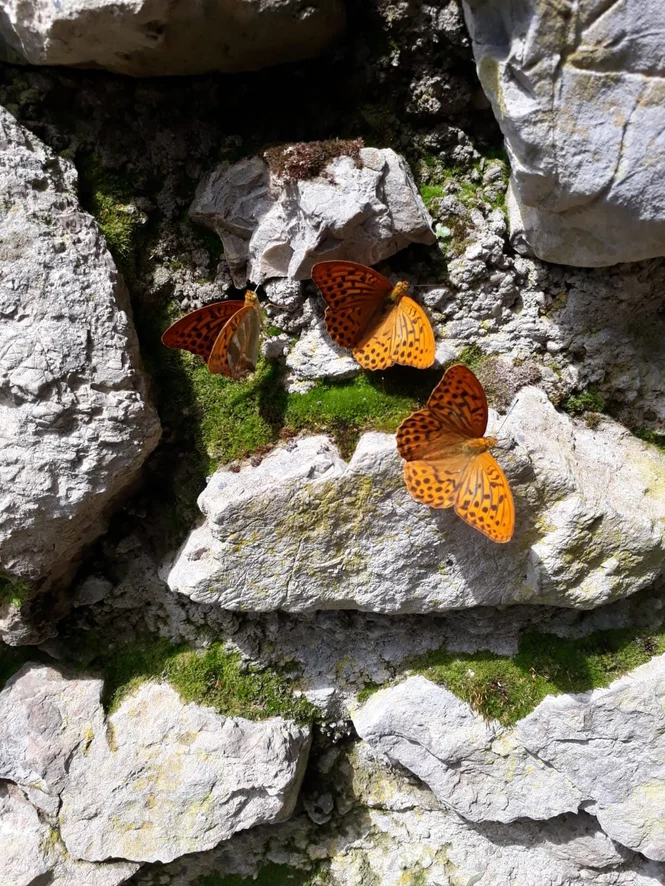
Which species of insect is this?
Argynnis paphia
